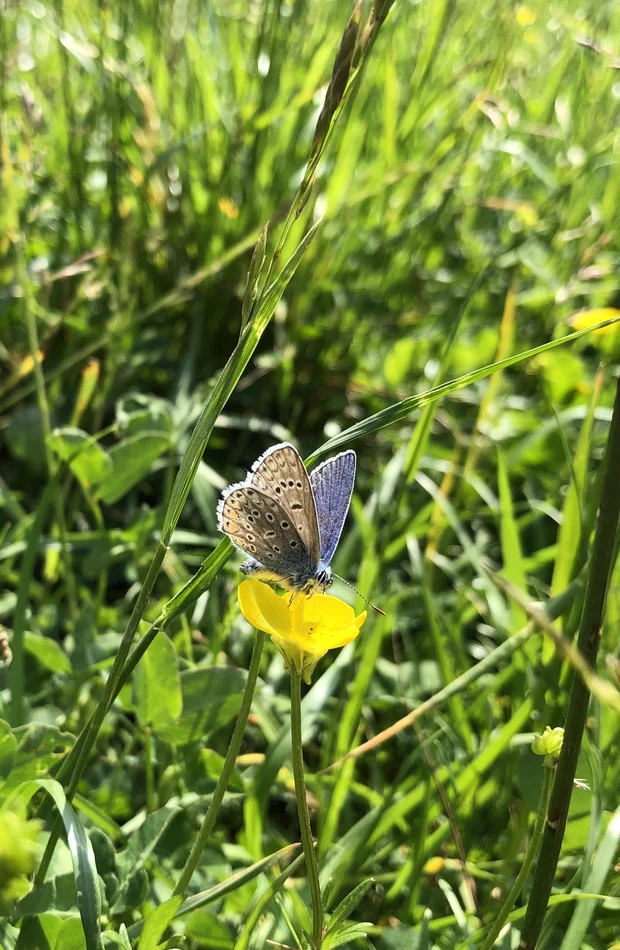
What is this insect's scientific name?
Polyommatus icarus
